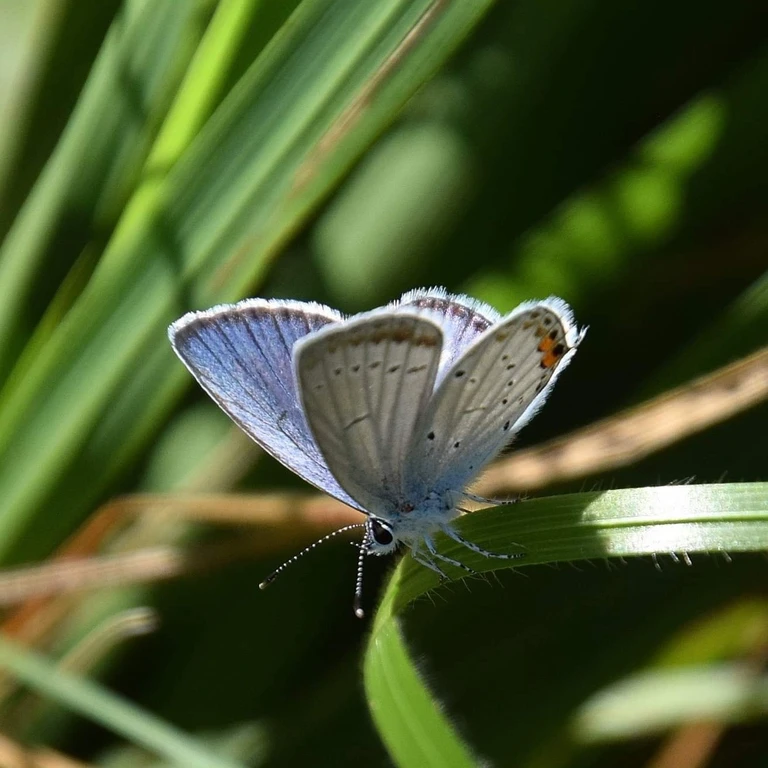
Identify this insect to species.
Cupido argiades (also Elkalyce argiades)
